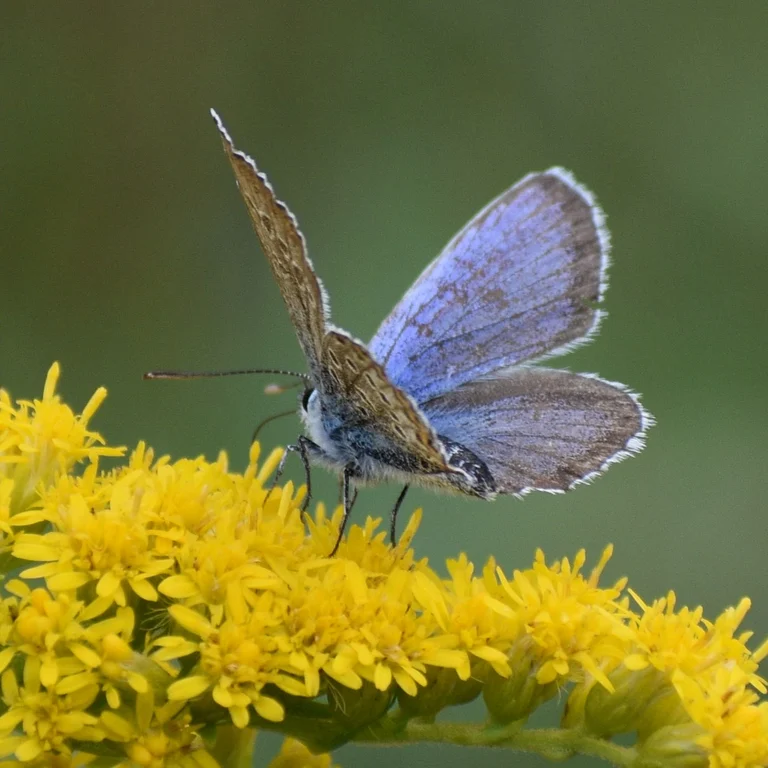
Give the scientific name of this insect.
Plebejus argus
